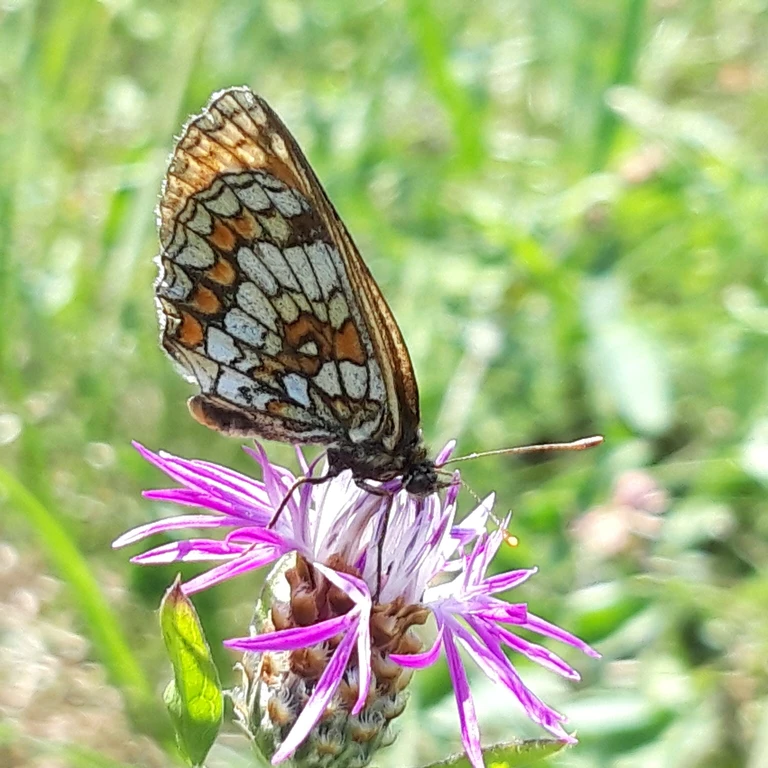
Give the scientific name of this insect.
Melitaea athalia
